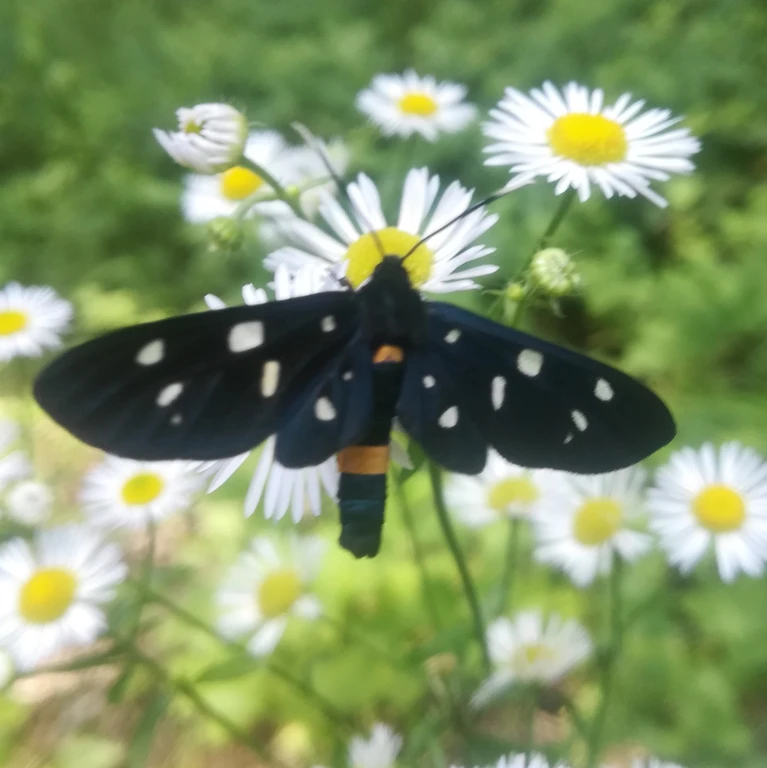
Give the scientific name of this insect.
Amata phegea
